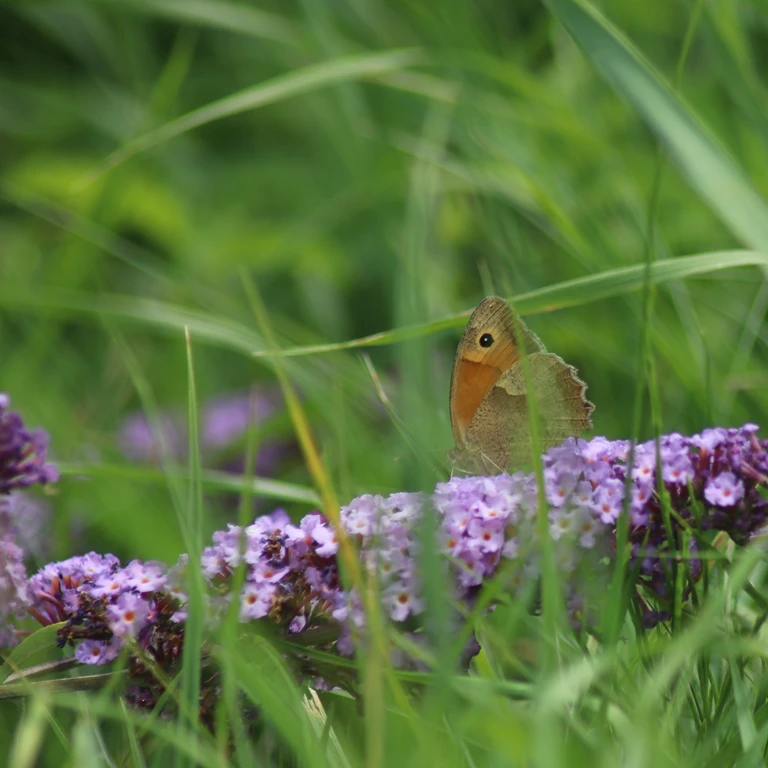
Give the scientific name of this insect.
Maniola jurtina
